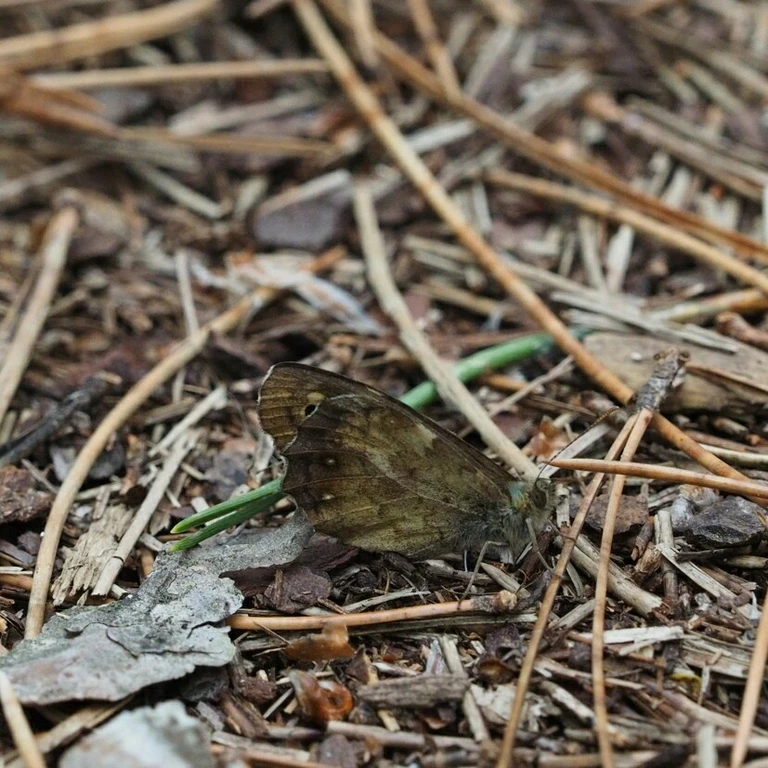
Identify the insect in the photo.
Pararge aegeria
